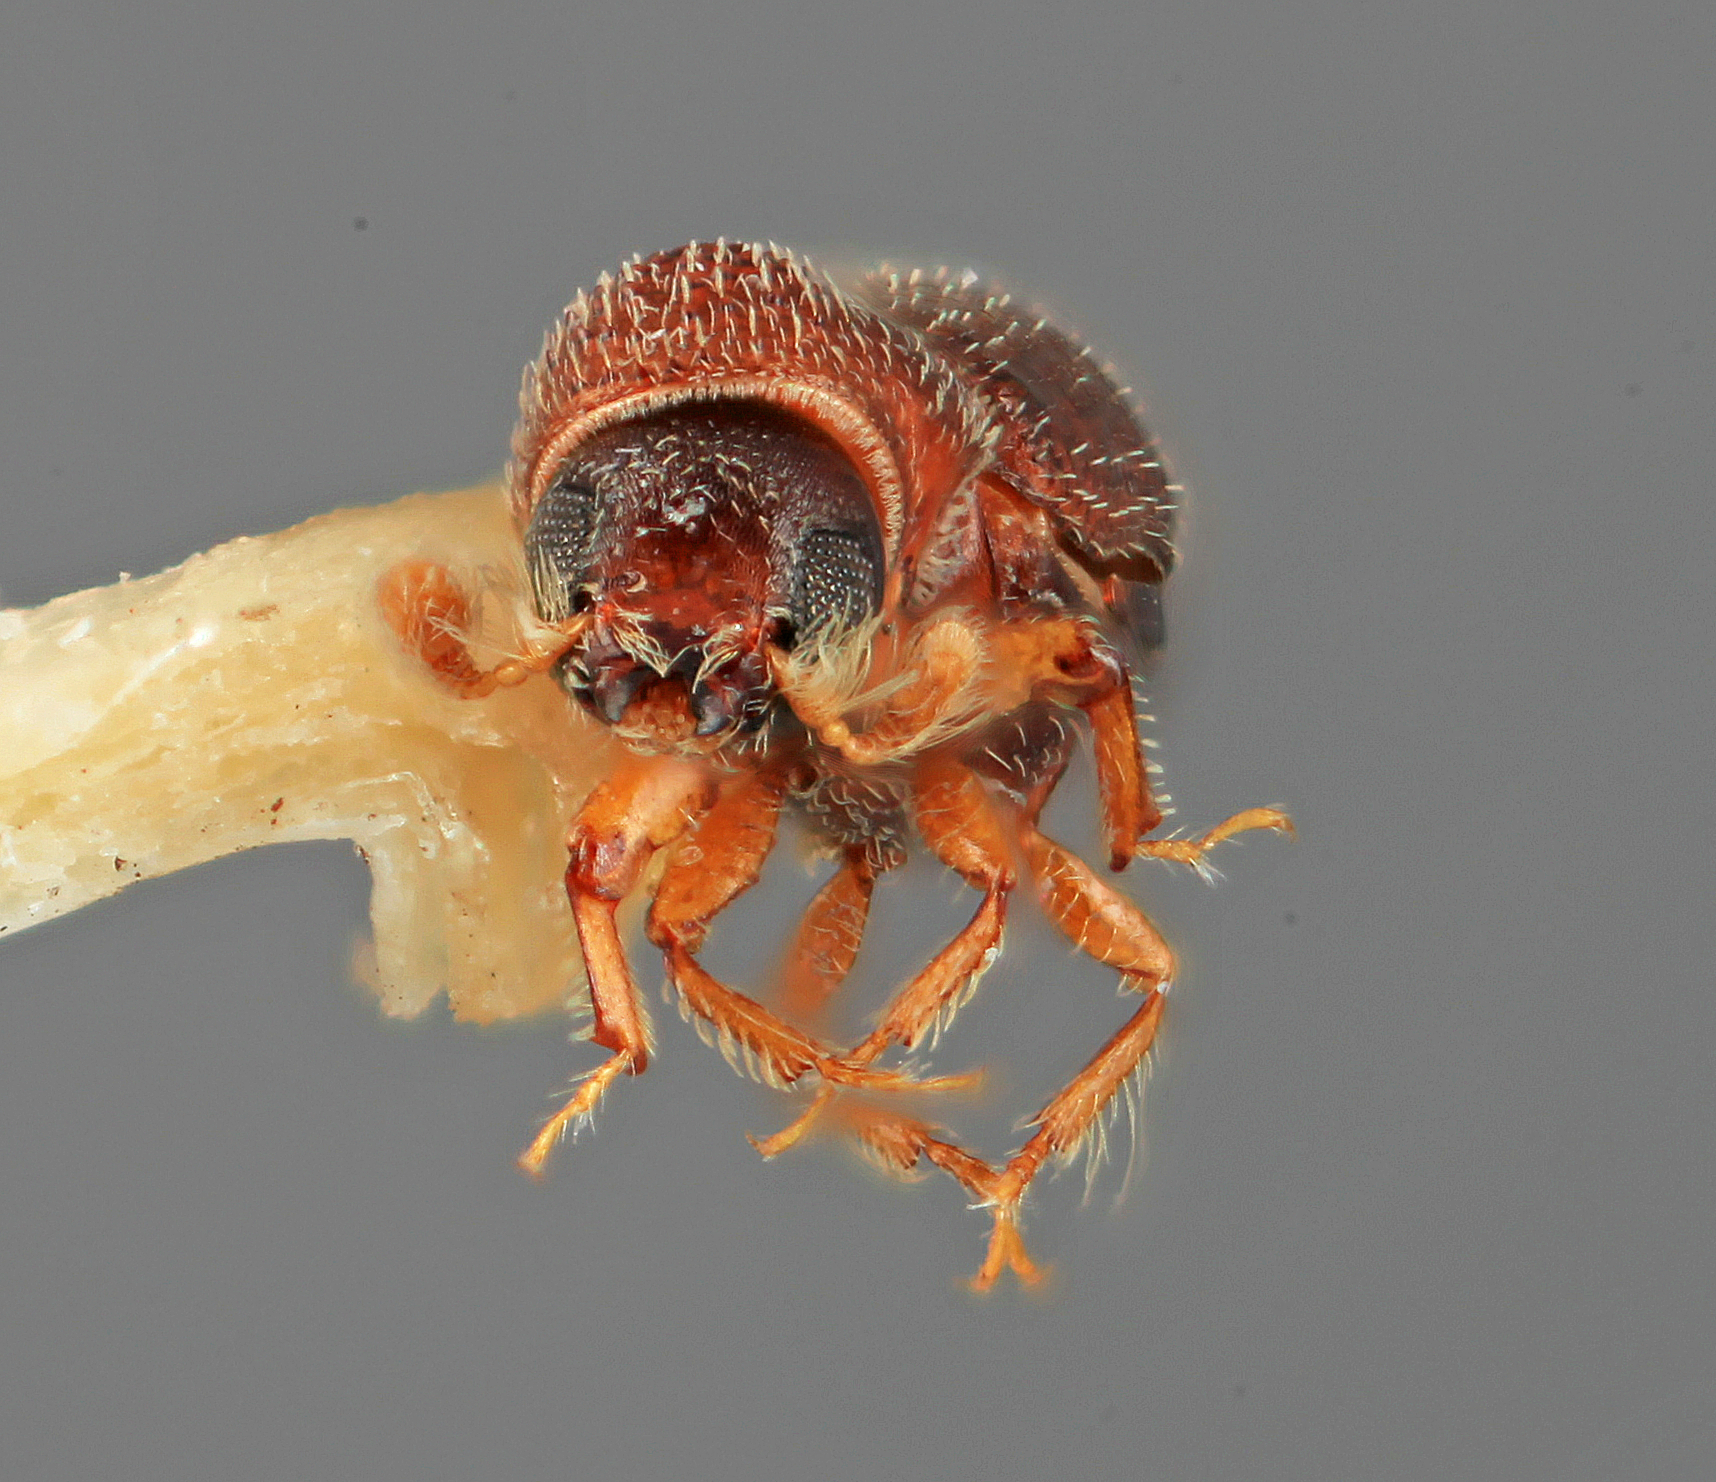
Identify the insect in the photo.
Thysanoes inornatus
